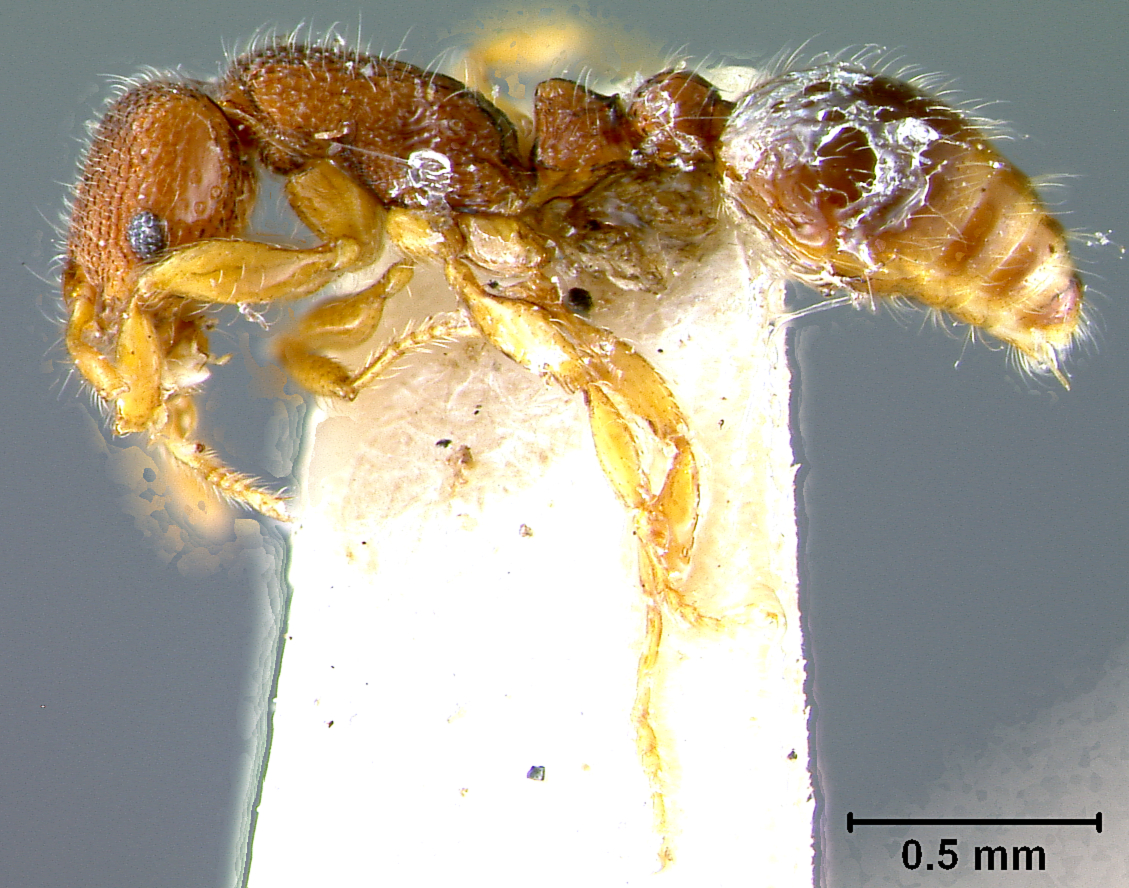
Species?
Vollenhovia dentata
